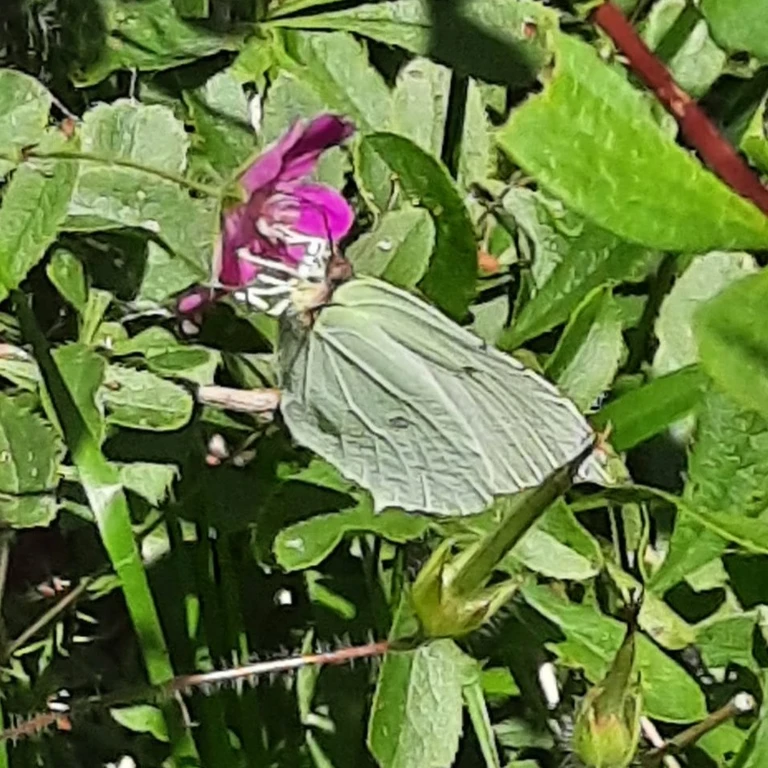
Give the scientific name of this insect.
Gonepteryx rhamni
